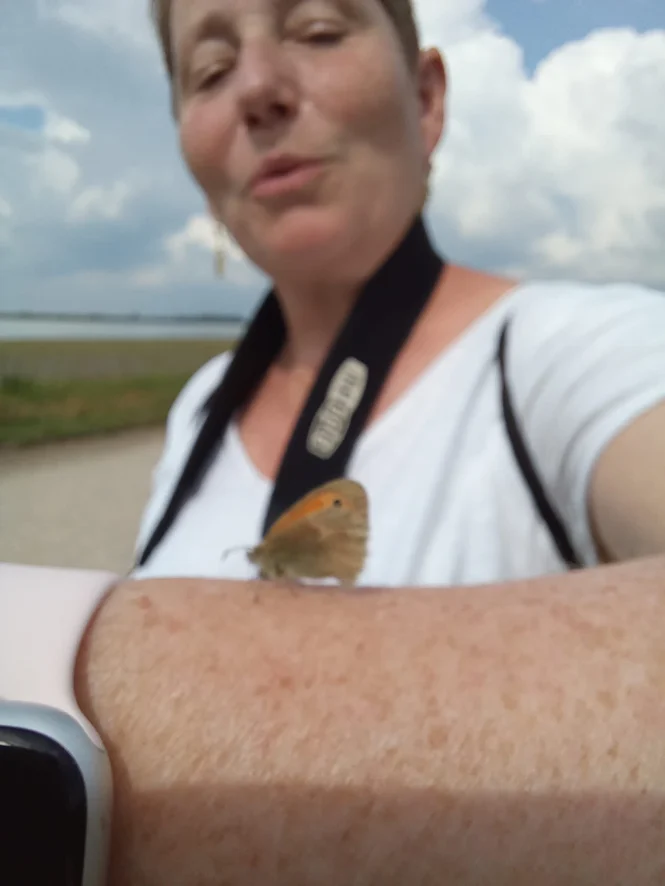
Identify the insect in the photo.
Coenonympha pamphilus
